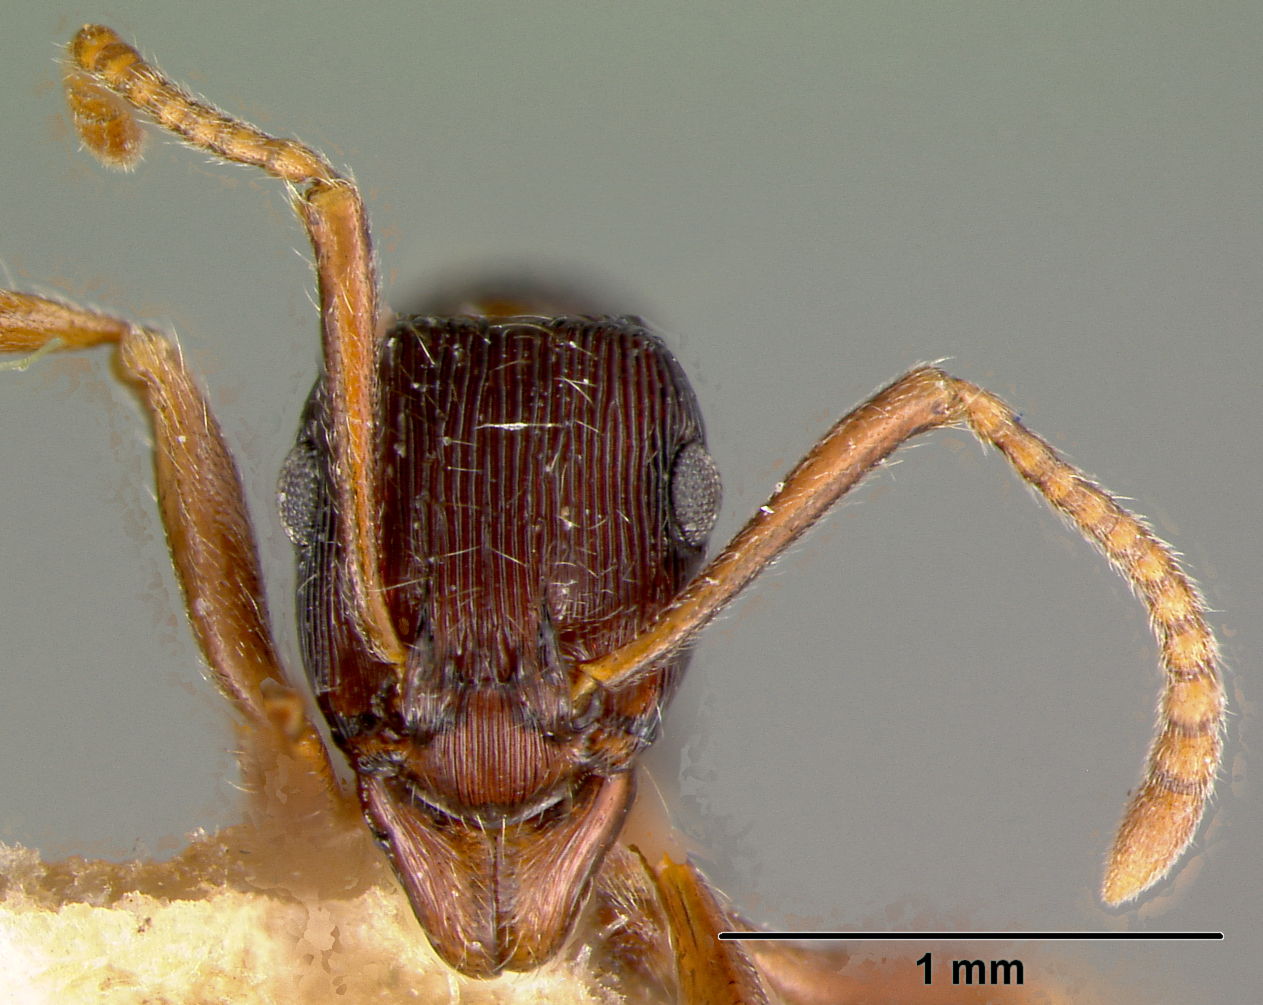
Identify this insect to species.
Holcoponera acuta
